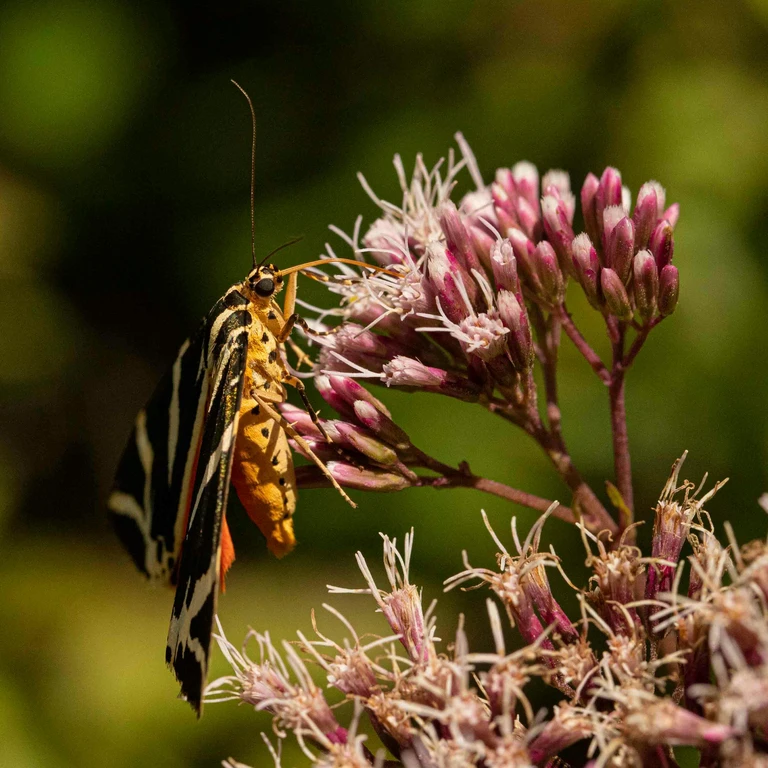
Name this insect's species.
Euplagia quadripunctaria
